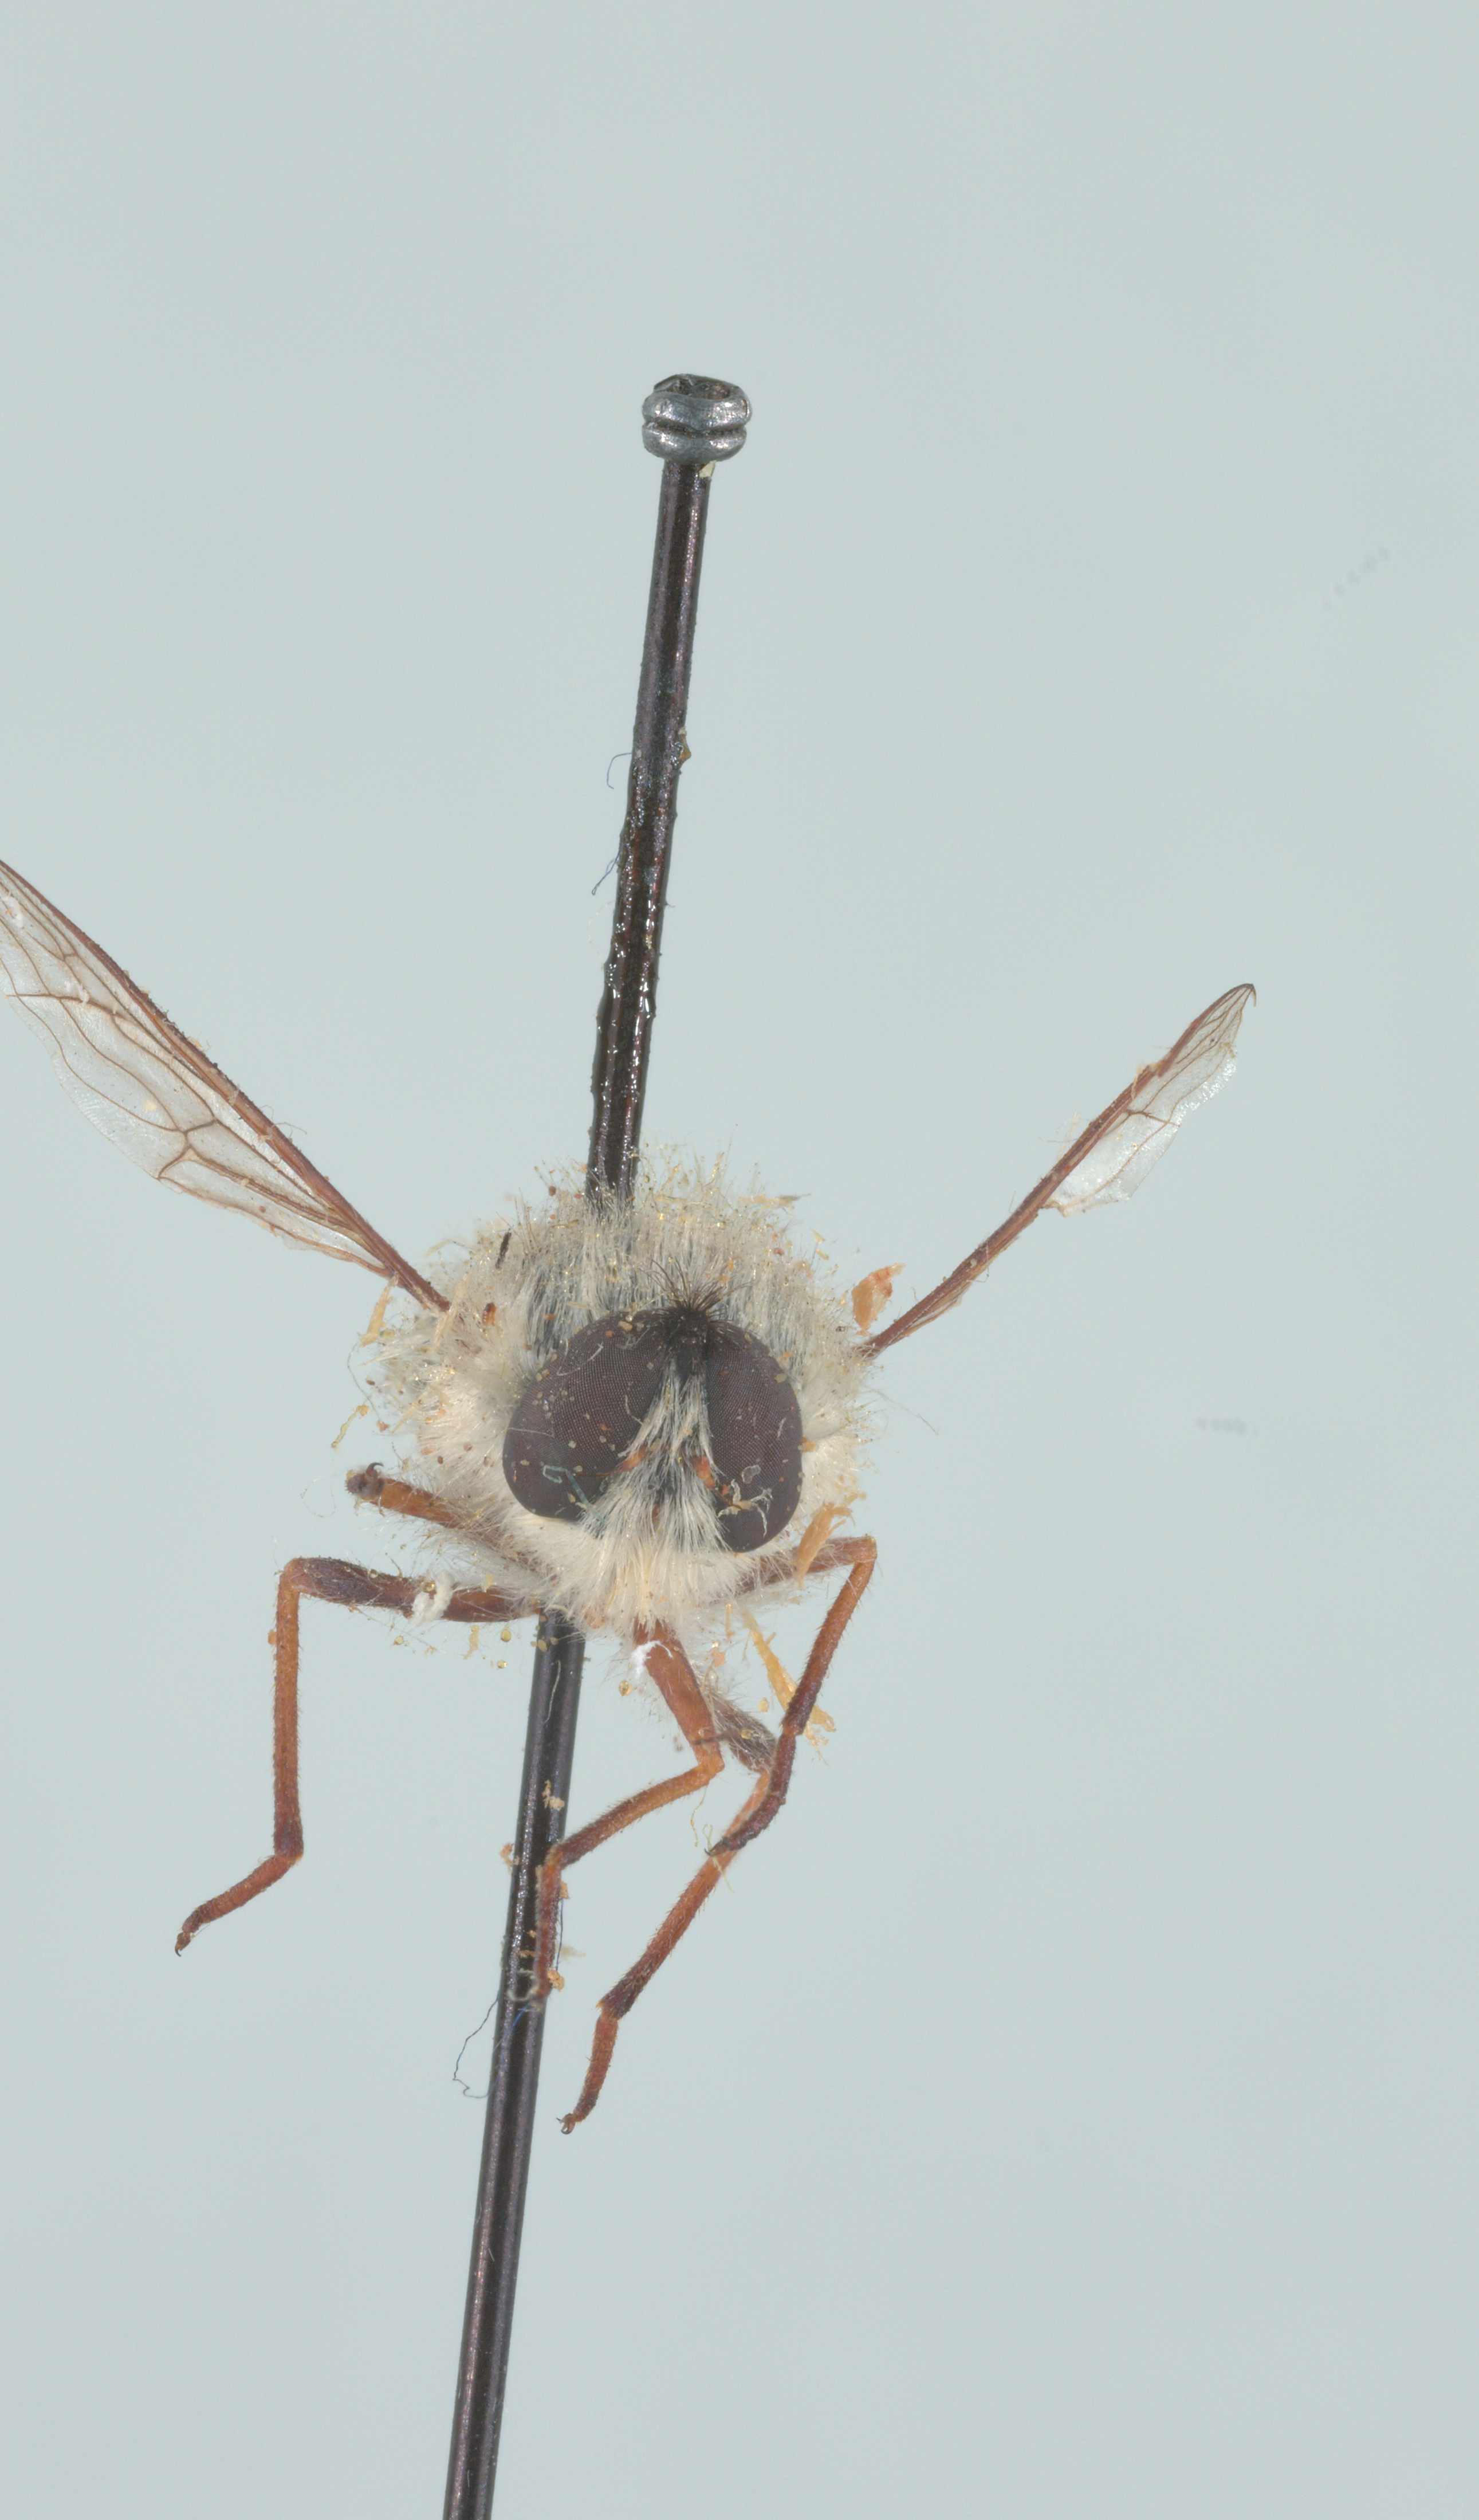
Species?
Trichopsidea clausa
